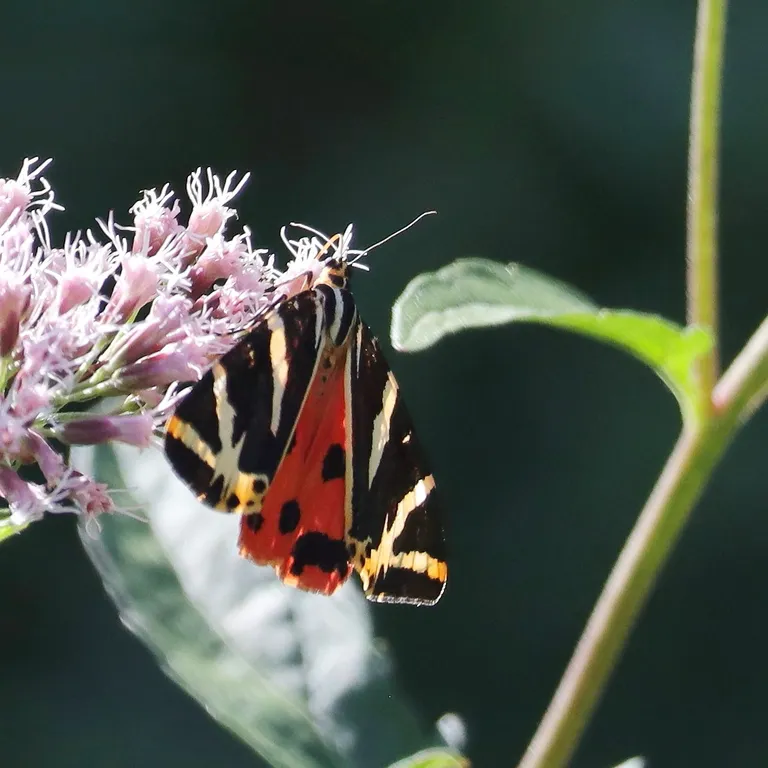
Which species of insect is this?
Euplagia quadripunctaria
